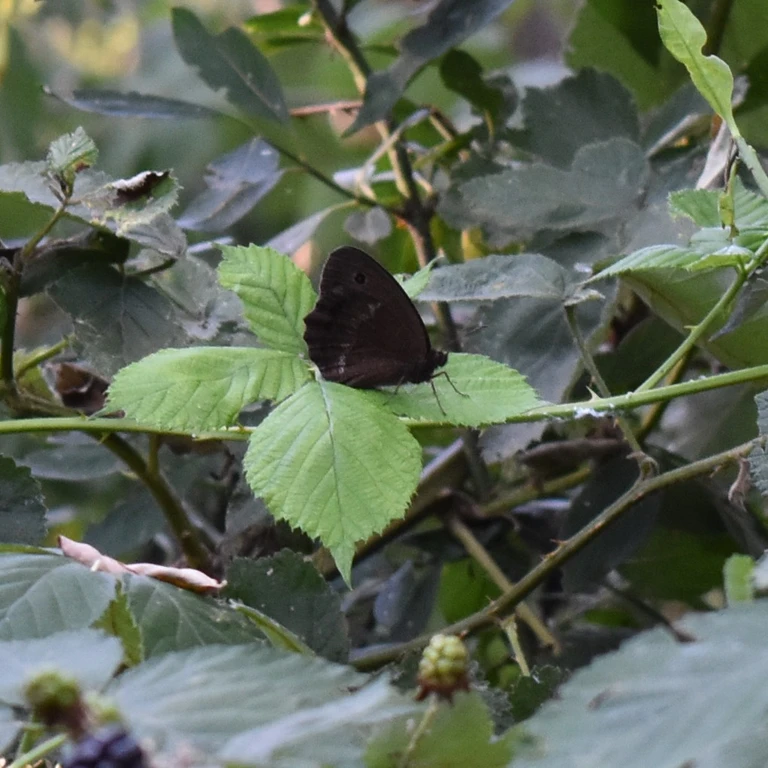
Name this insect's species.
Minois dryas
